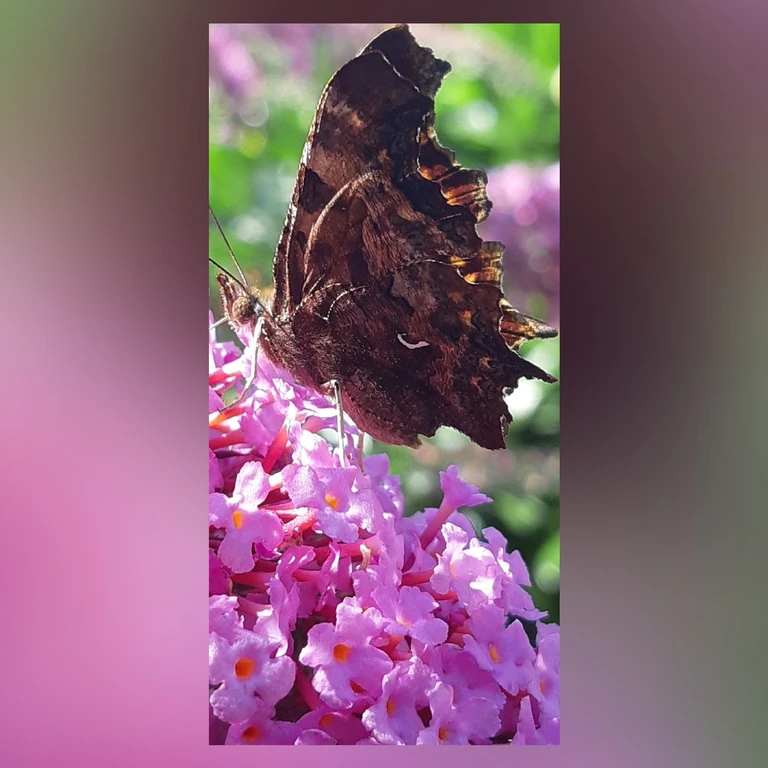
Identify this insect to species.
Polygonia c-album
